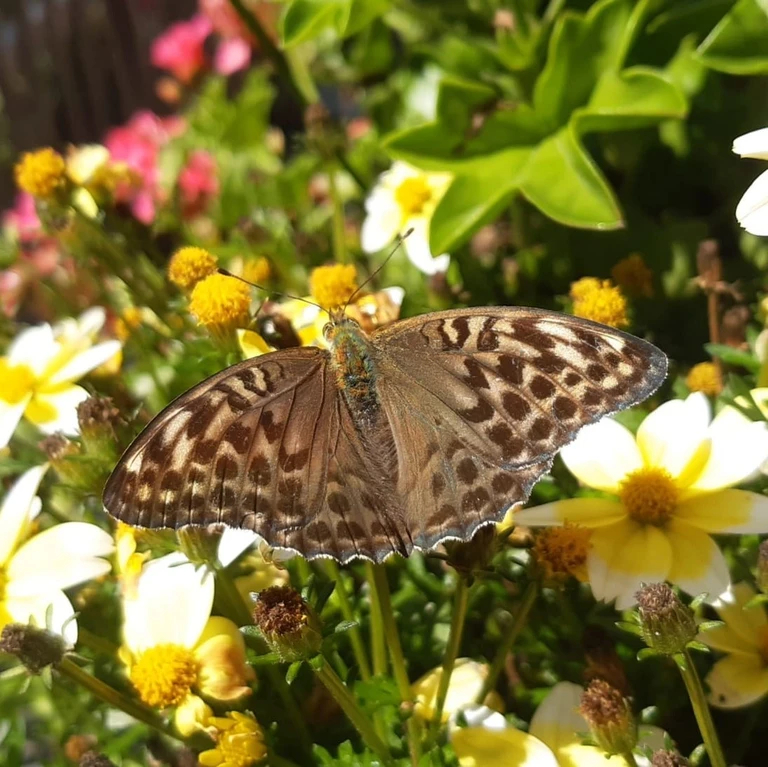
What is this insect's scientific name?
Argynnis paphia
